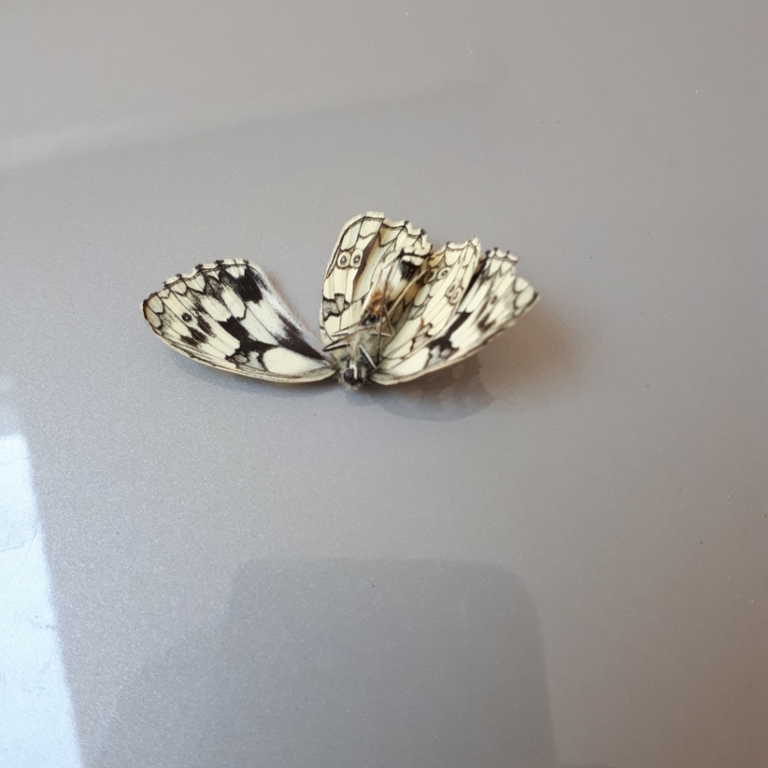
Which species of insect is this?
Melanargia galathea
